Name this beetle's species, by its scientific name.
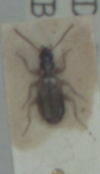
Philorhizus notatus
